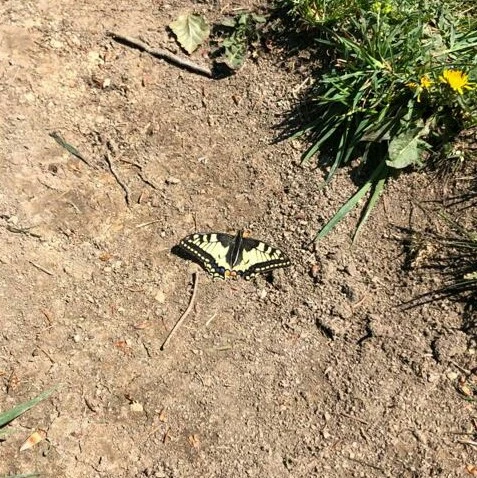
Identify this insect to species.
Papilio machaon
